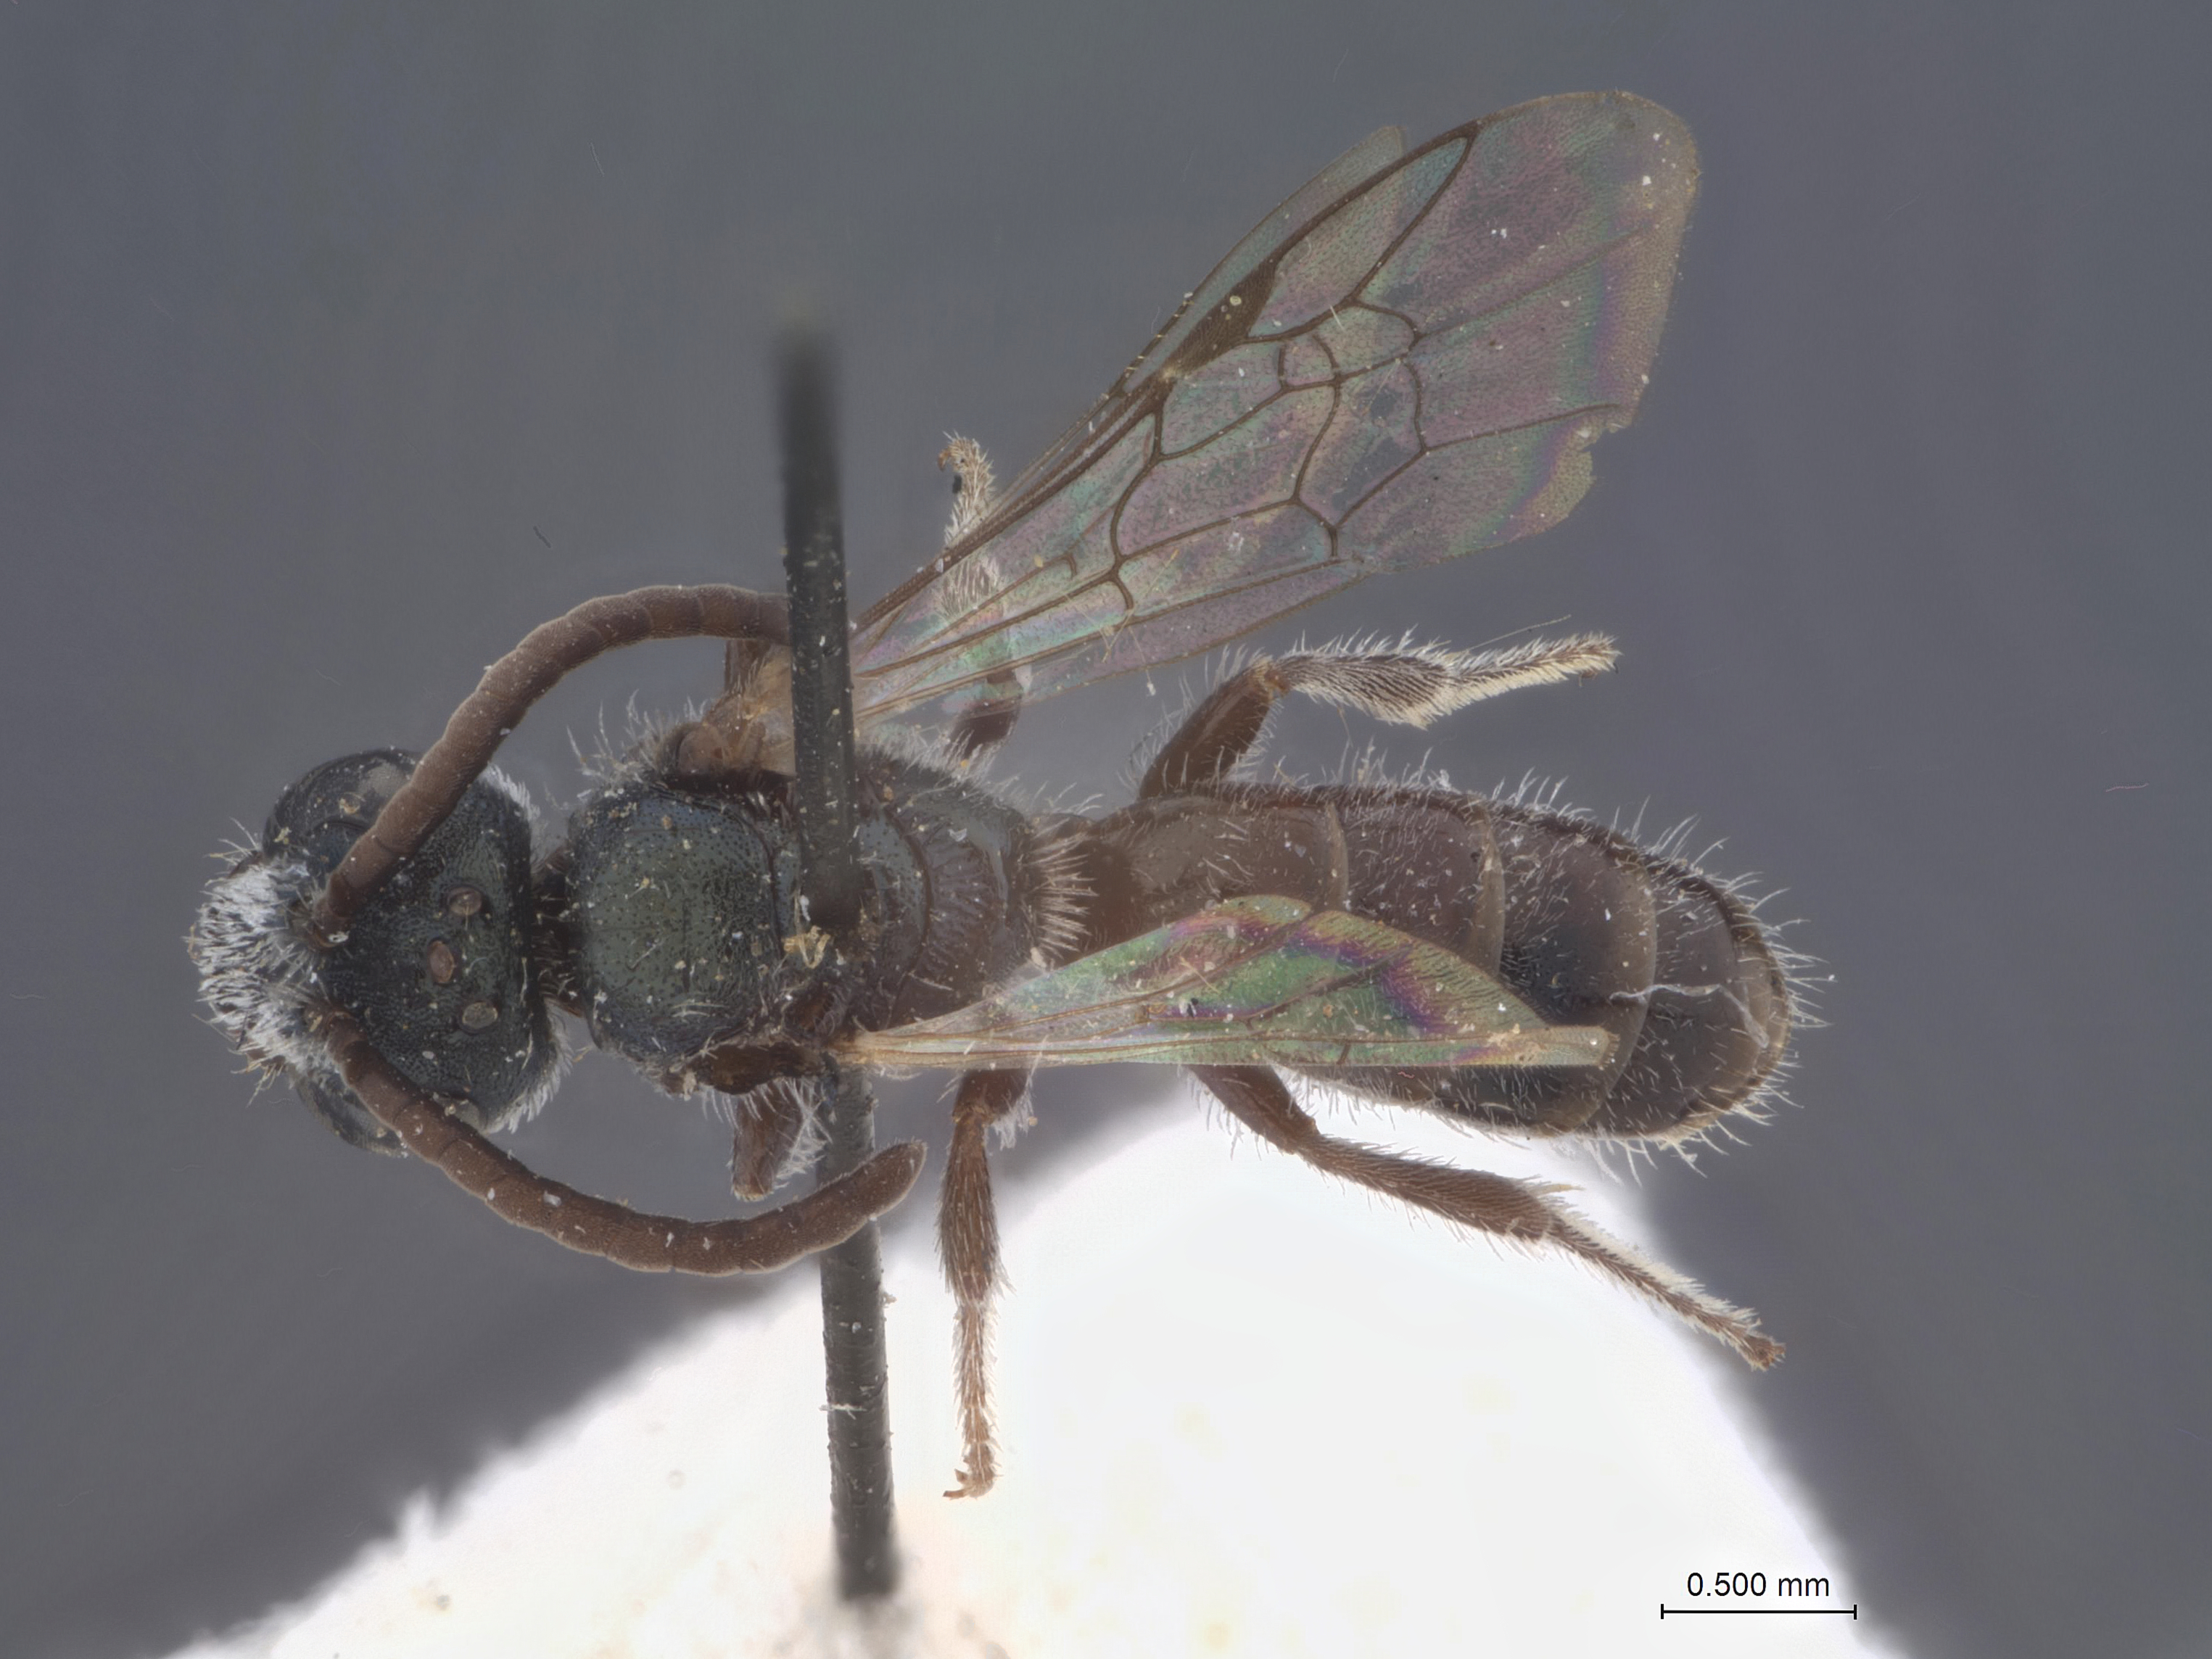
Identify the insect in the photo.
Halictus obnubilus
